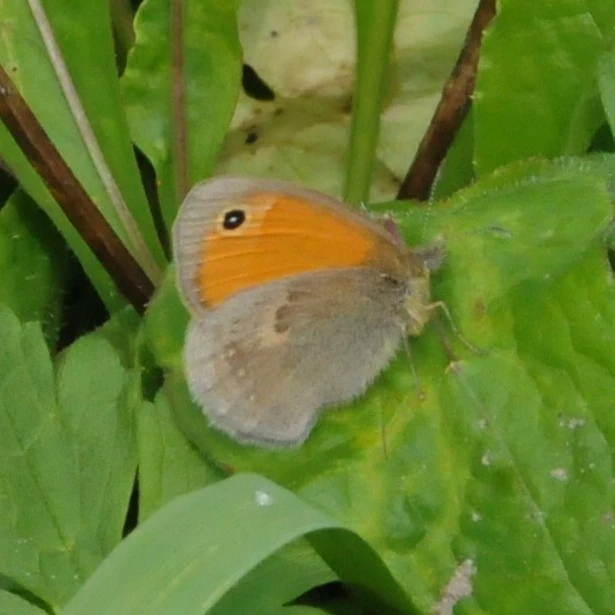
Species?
Coenonympha pamphilus
